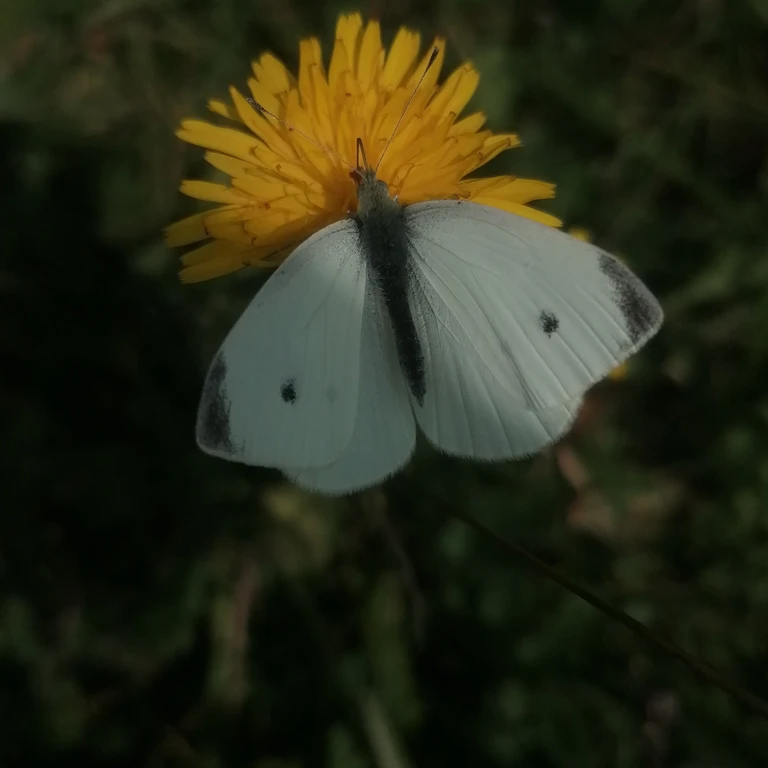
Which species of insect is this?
Pieris rapae
